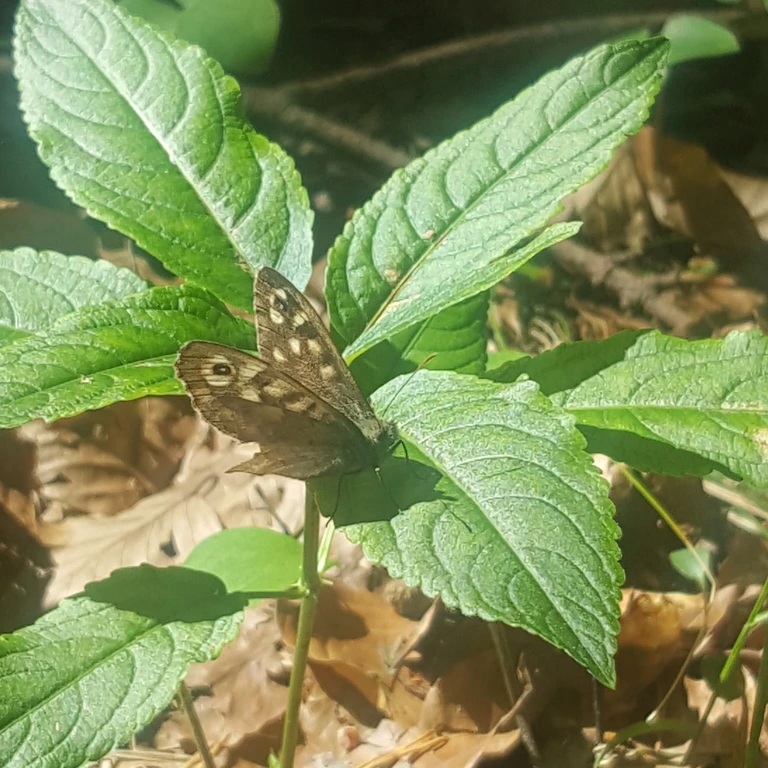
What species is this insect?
Pararge aegeria
